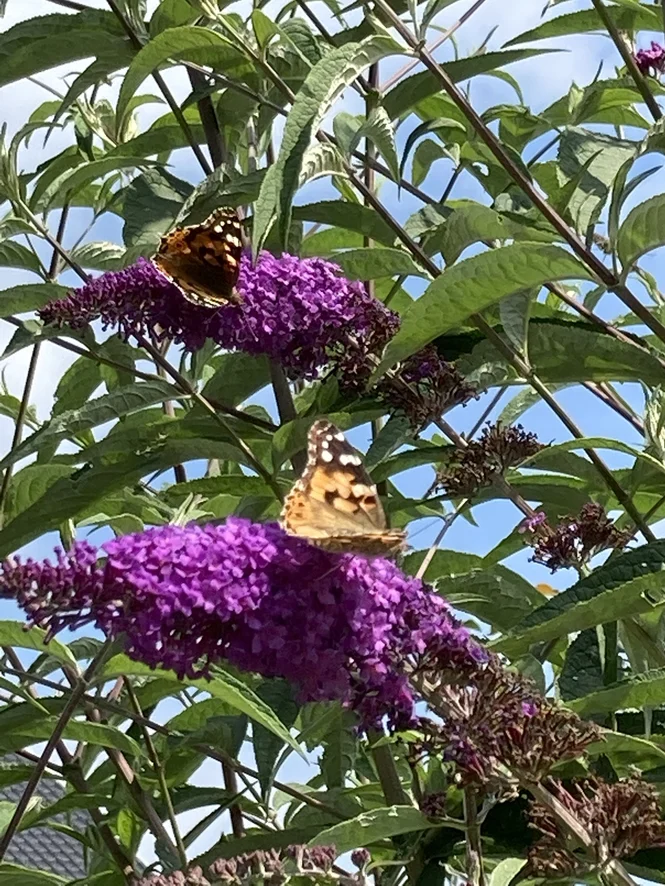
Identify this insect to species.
Vanessa cardui
